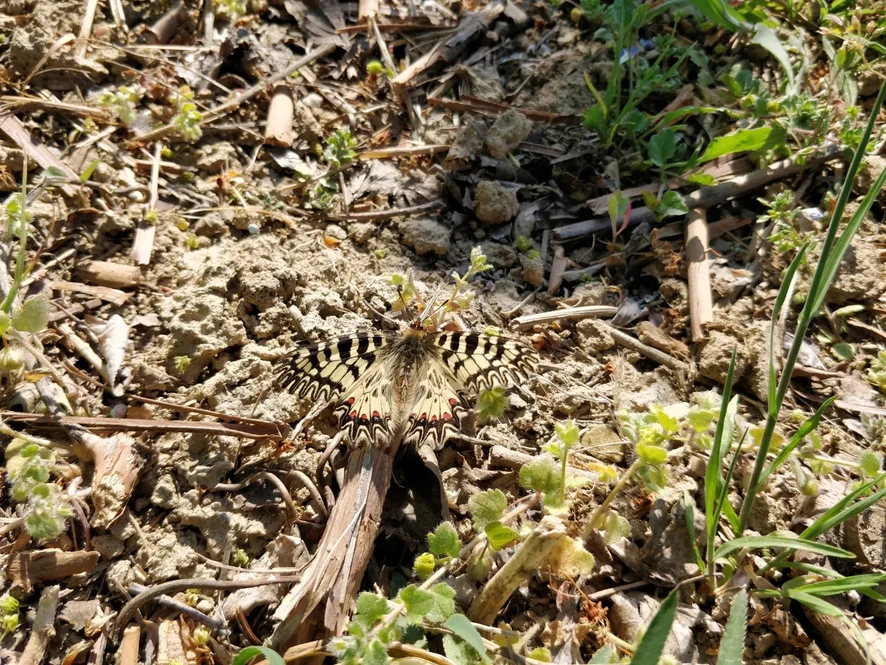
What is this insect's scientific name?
Zerynthia polyxena
